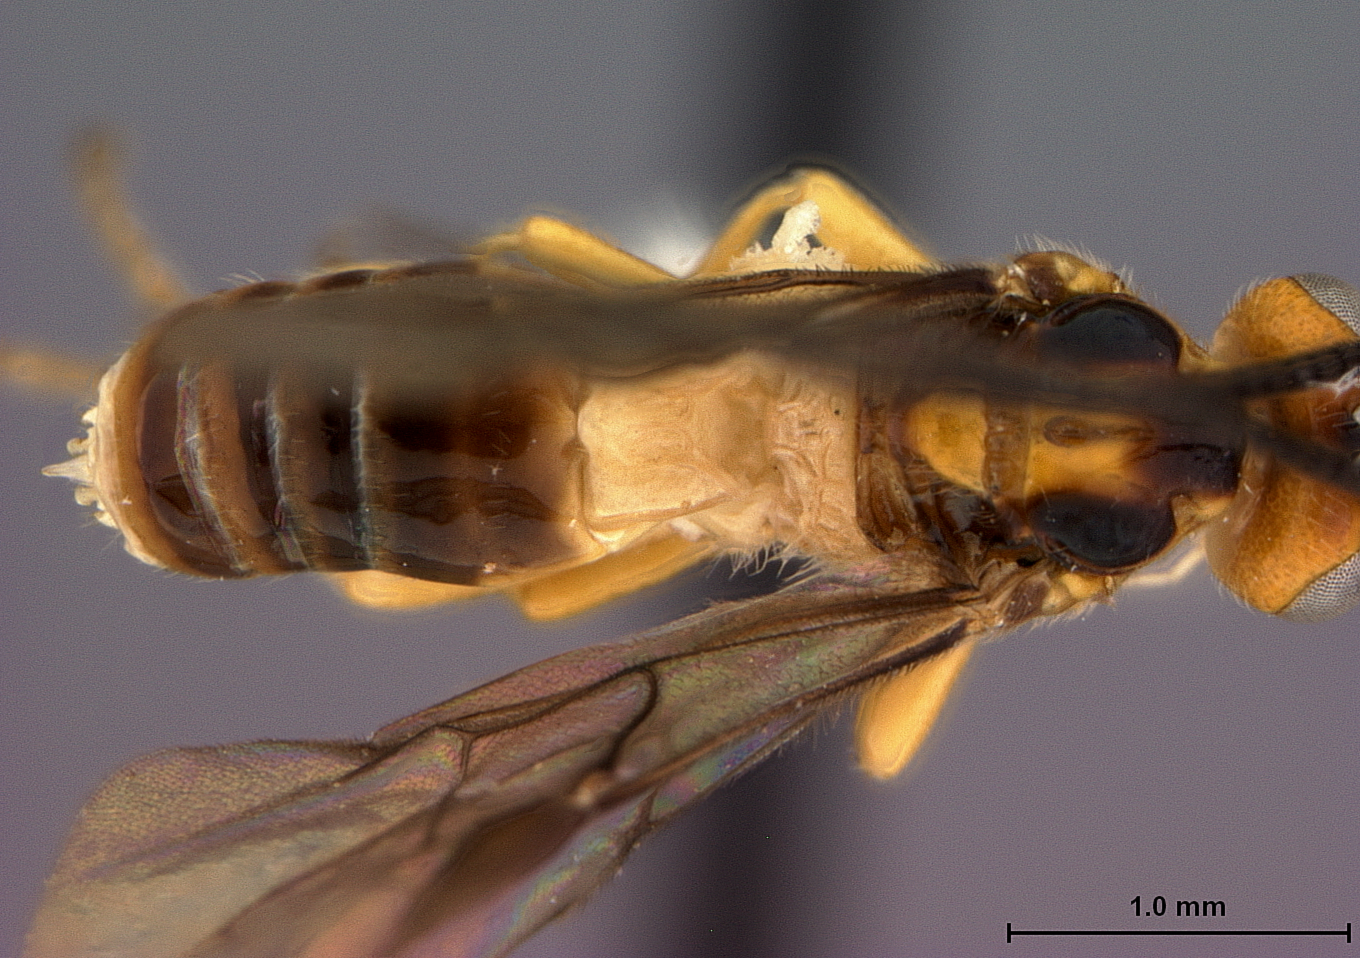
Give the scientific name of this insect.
Opius mombinpraeoptantis
